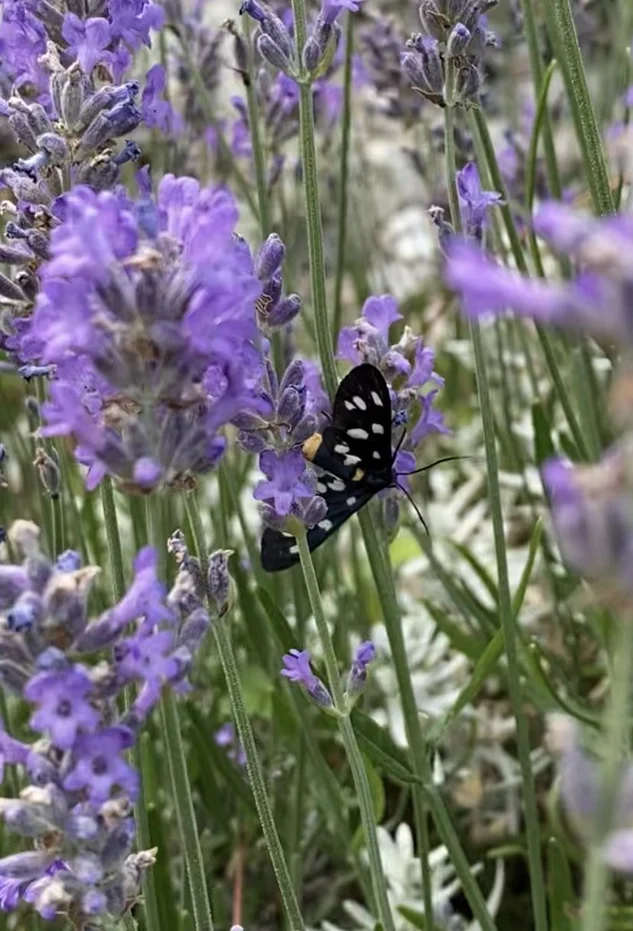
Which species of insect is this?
Amata phegea
